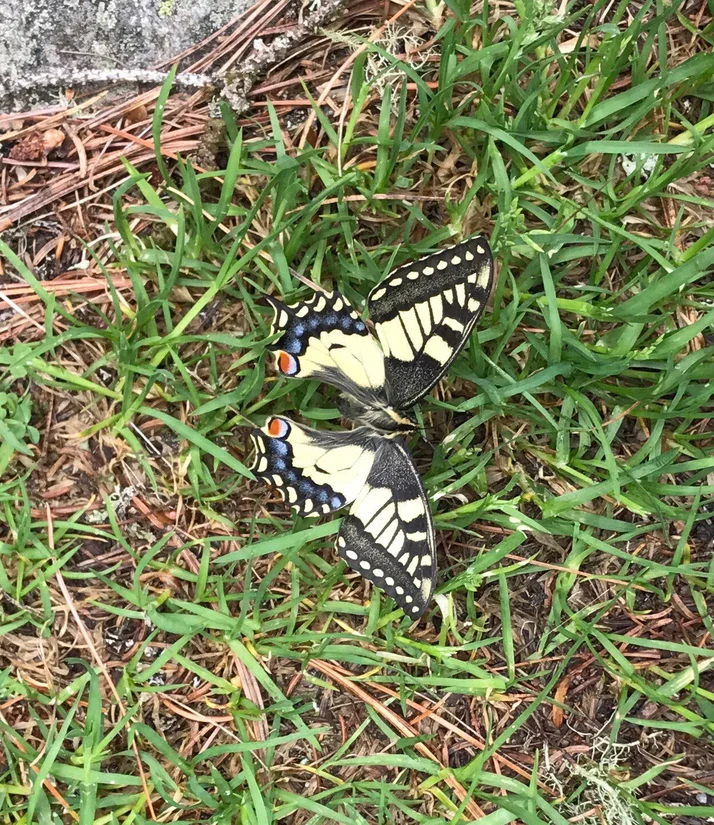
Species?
Papilio machaon
